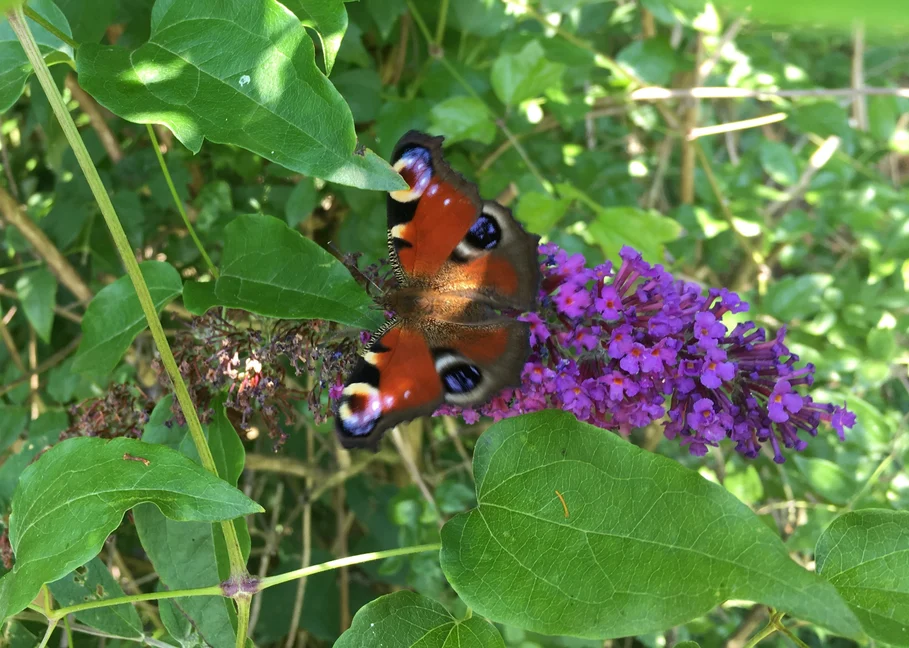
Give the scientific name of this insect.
Aglais io
